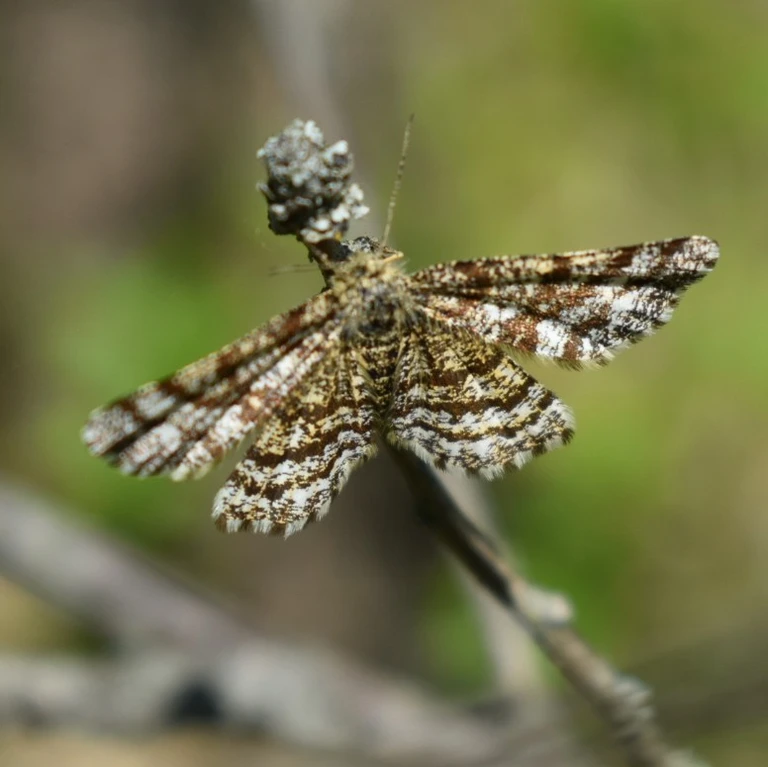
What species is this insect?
Ematurga atomaria
